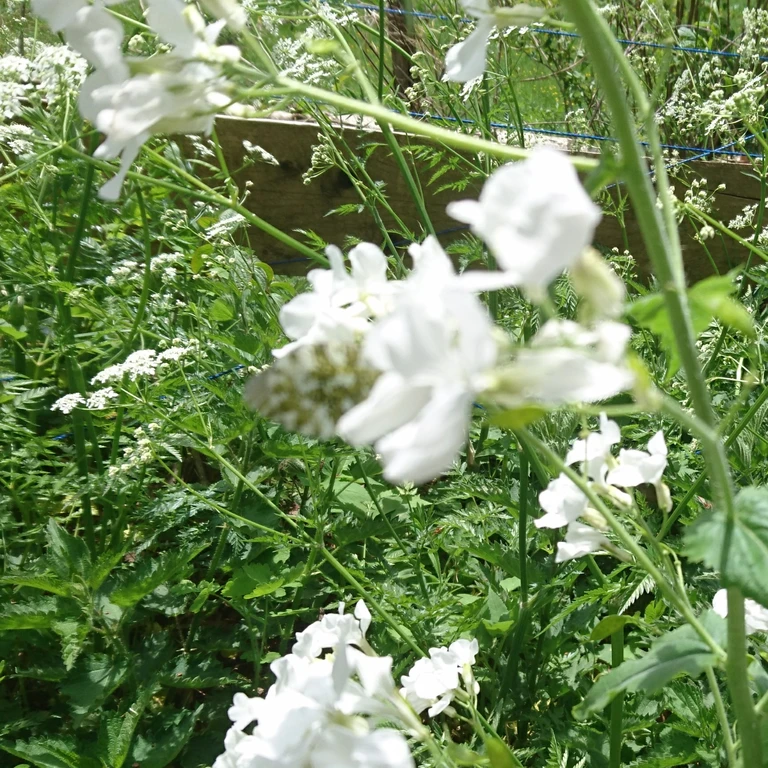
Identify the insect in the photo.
Anthocharis cardamines
